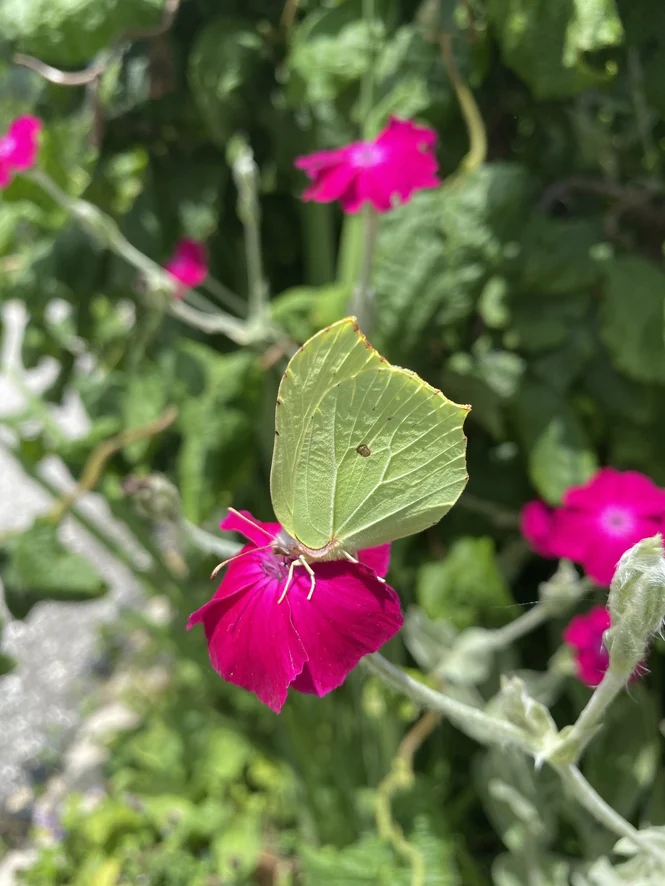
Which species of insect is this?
Gonepteryx rhamni
